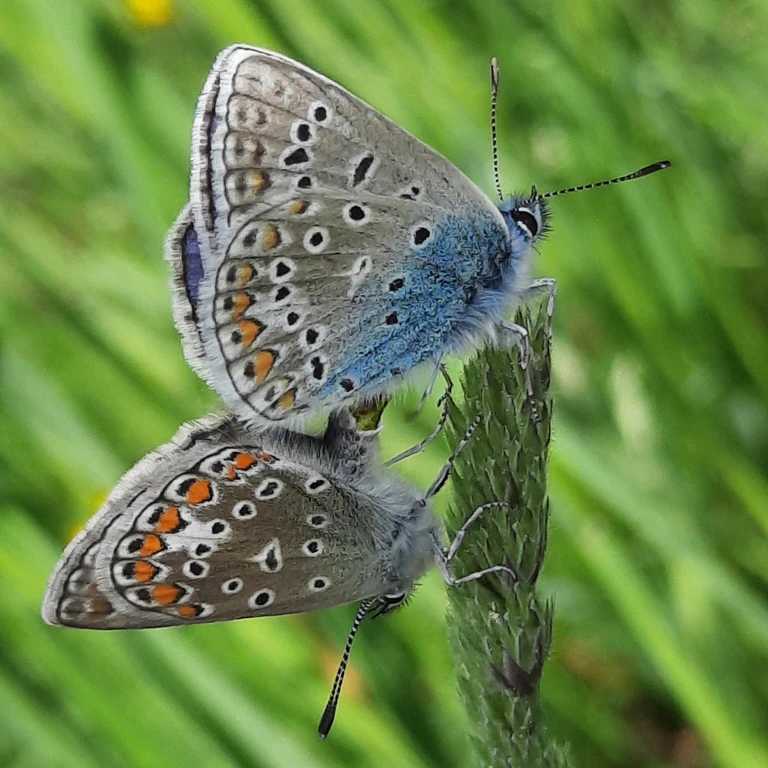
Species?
Polyommatus icarus
